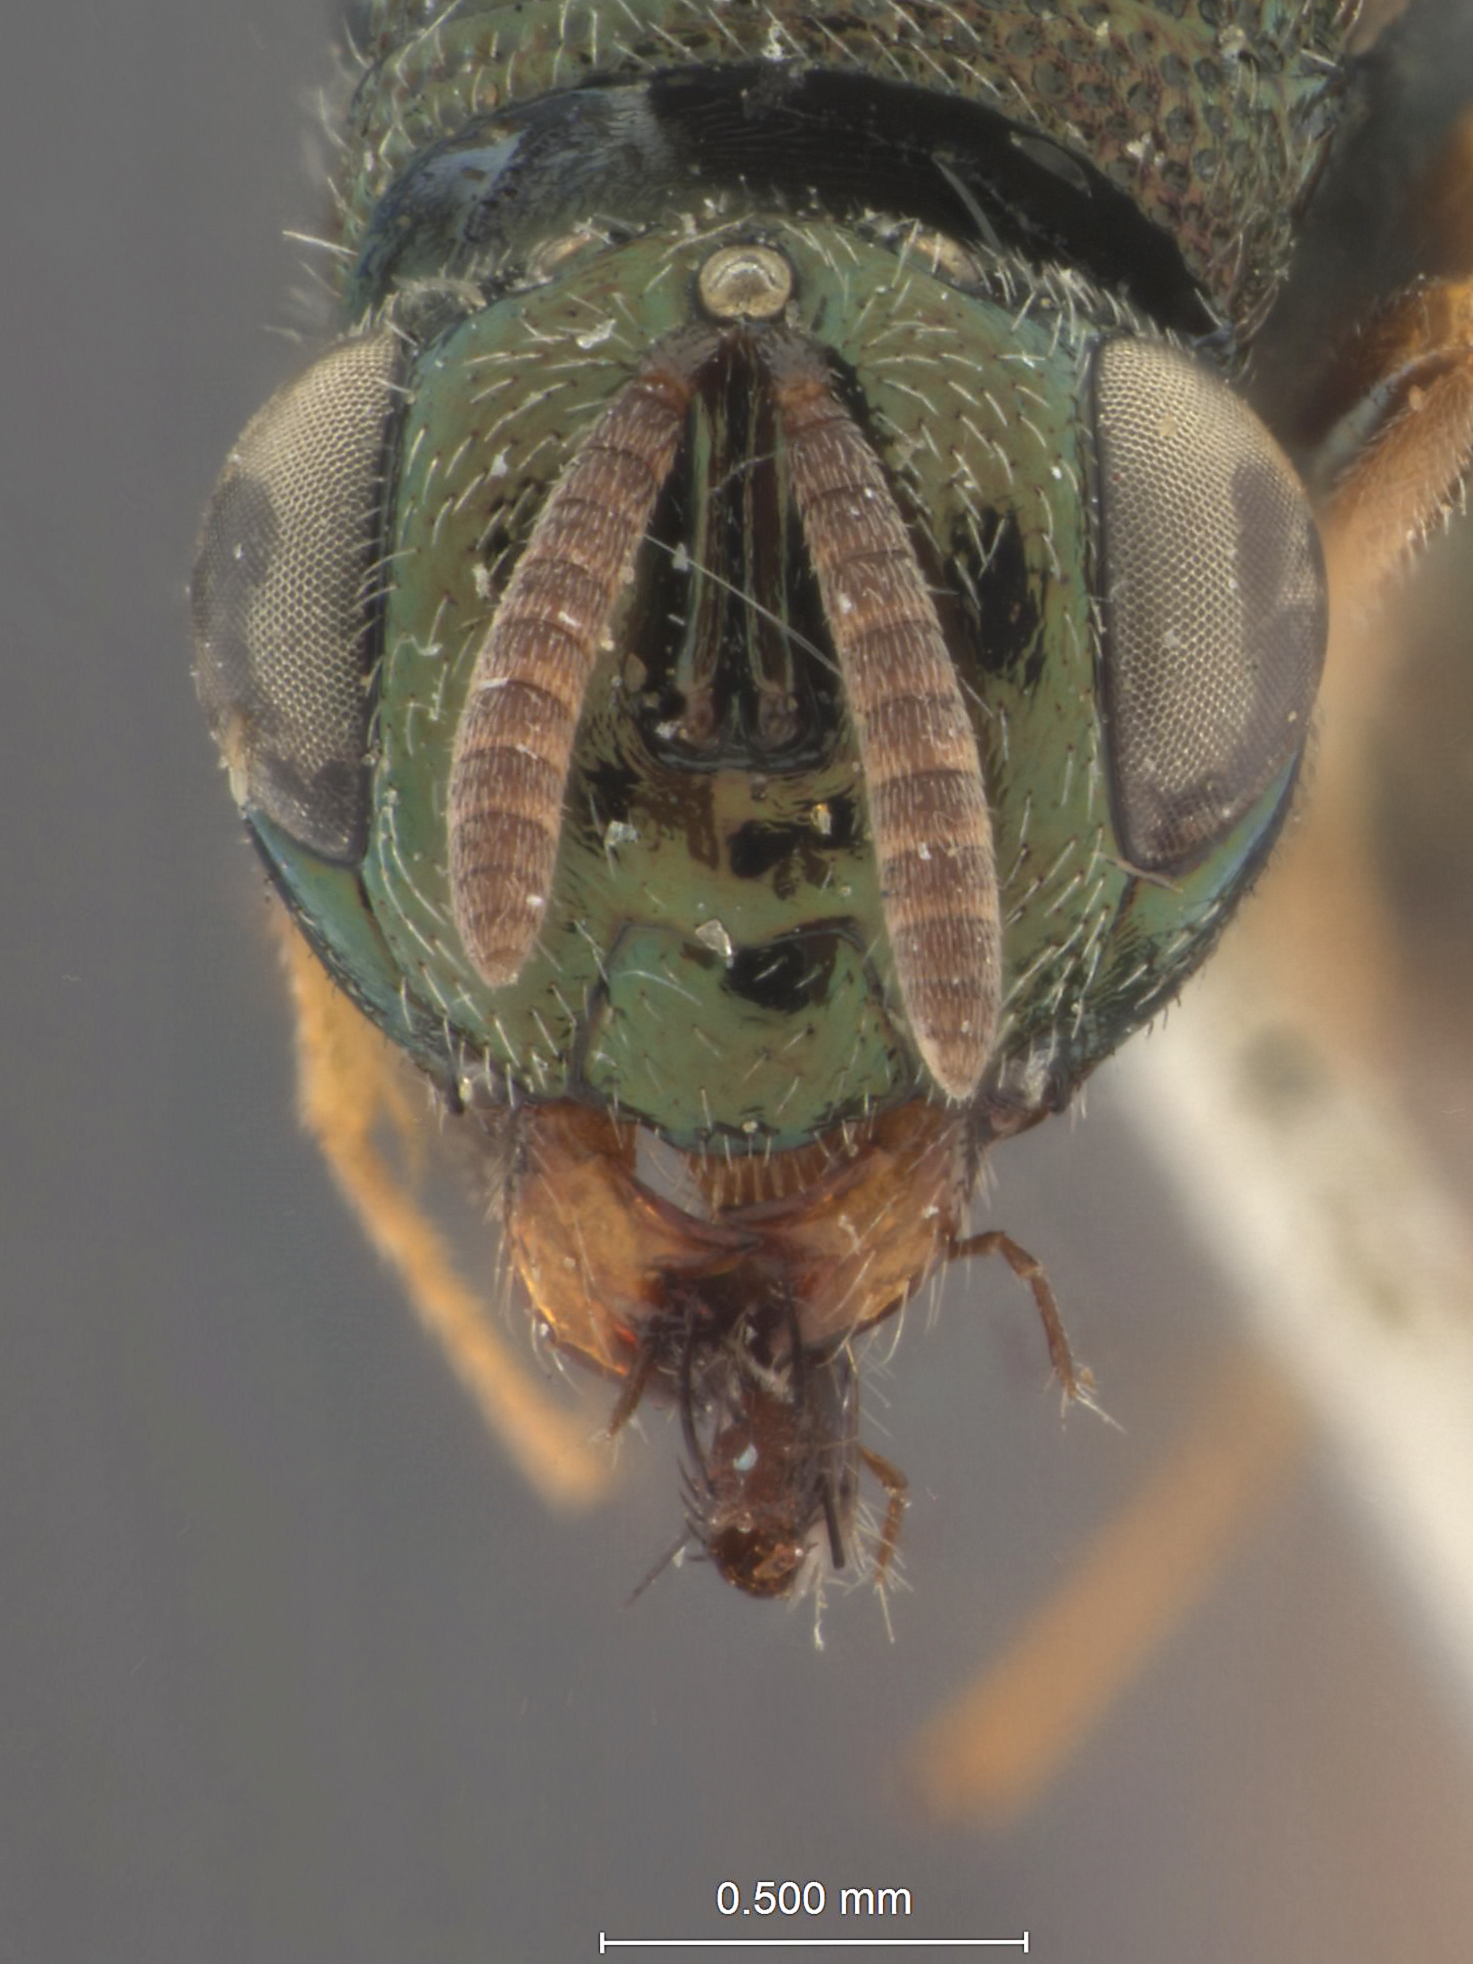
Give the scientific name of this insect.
Perilampus gahani
